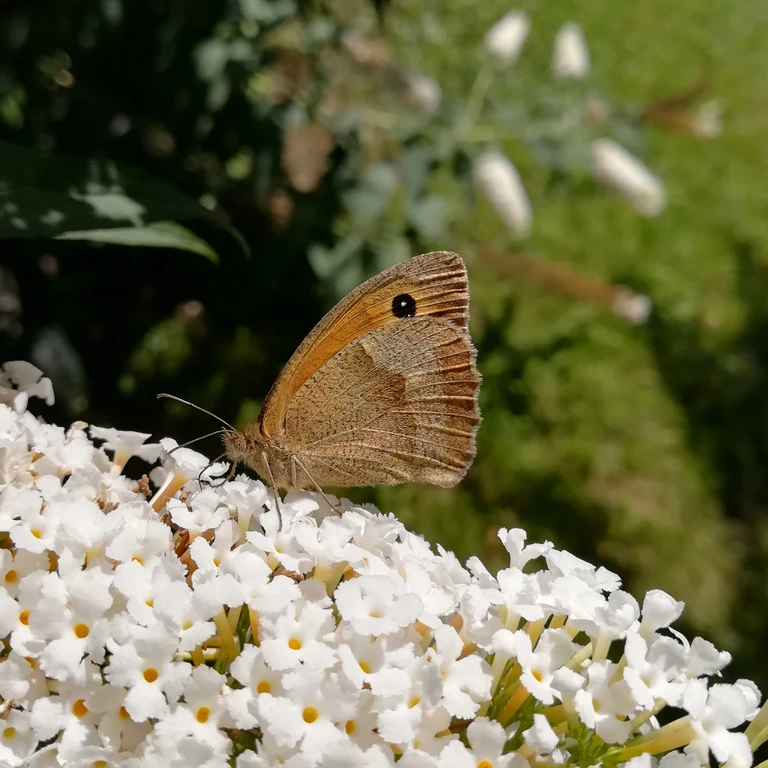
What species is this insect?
Maniola jurtina
